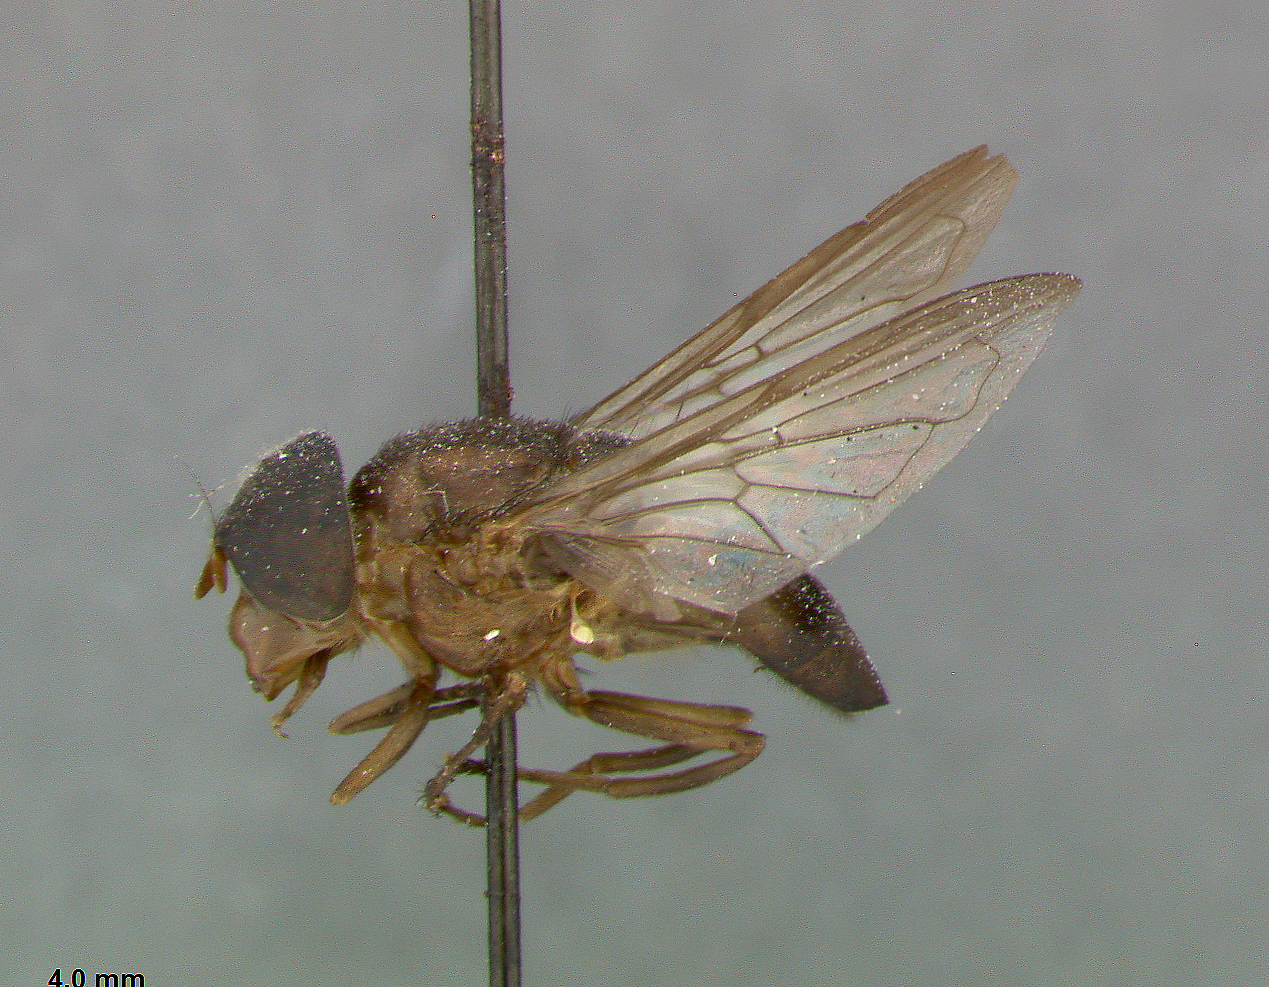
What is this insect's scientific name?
Volucella correcta
